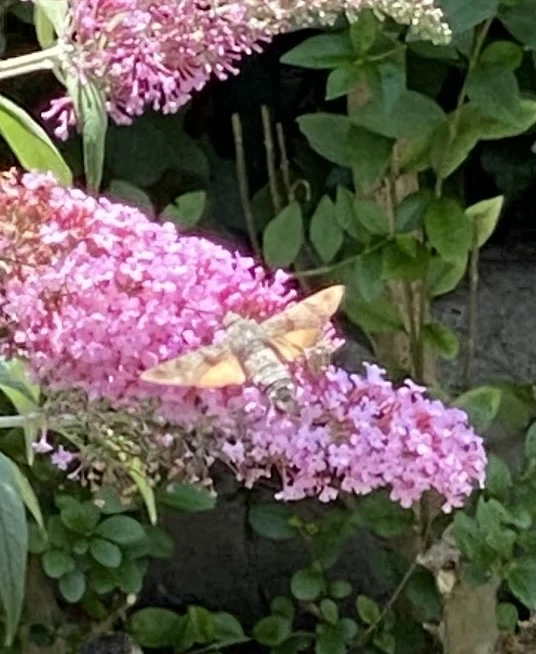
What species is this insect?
Macroglossum stellatarum
